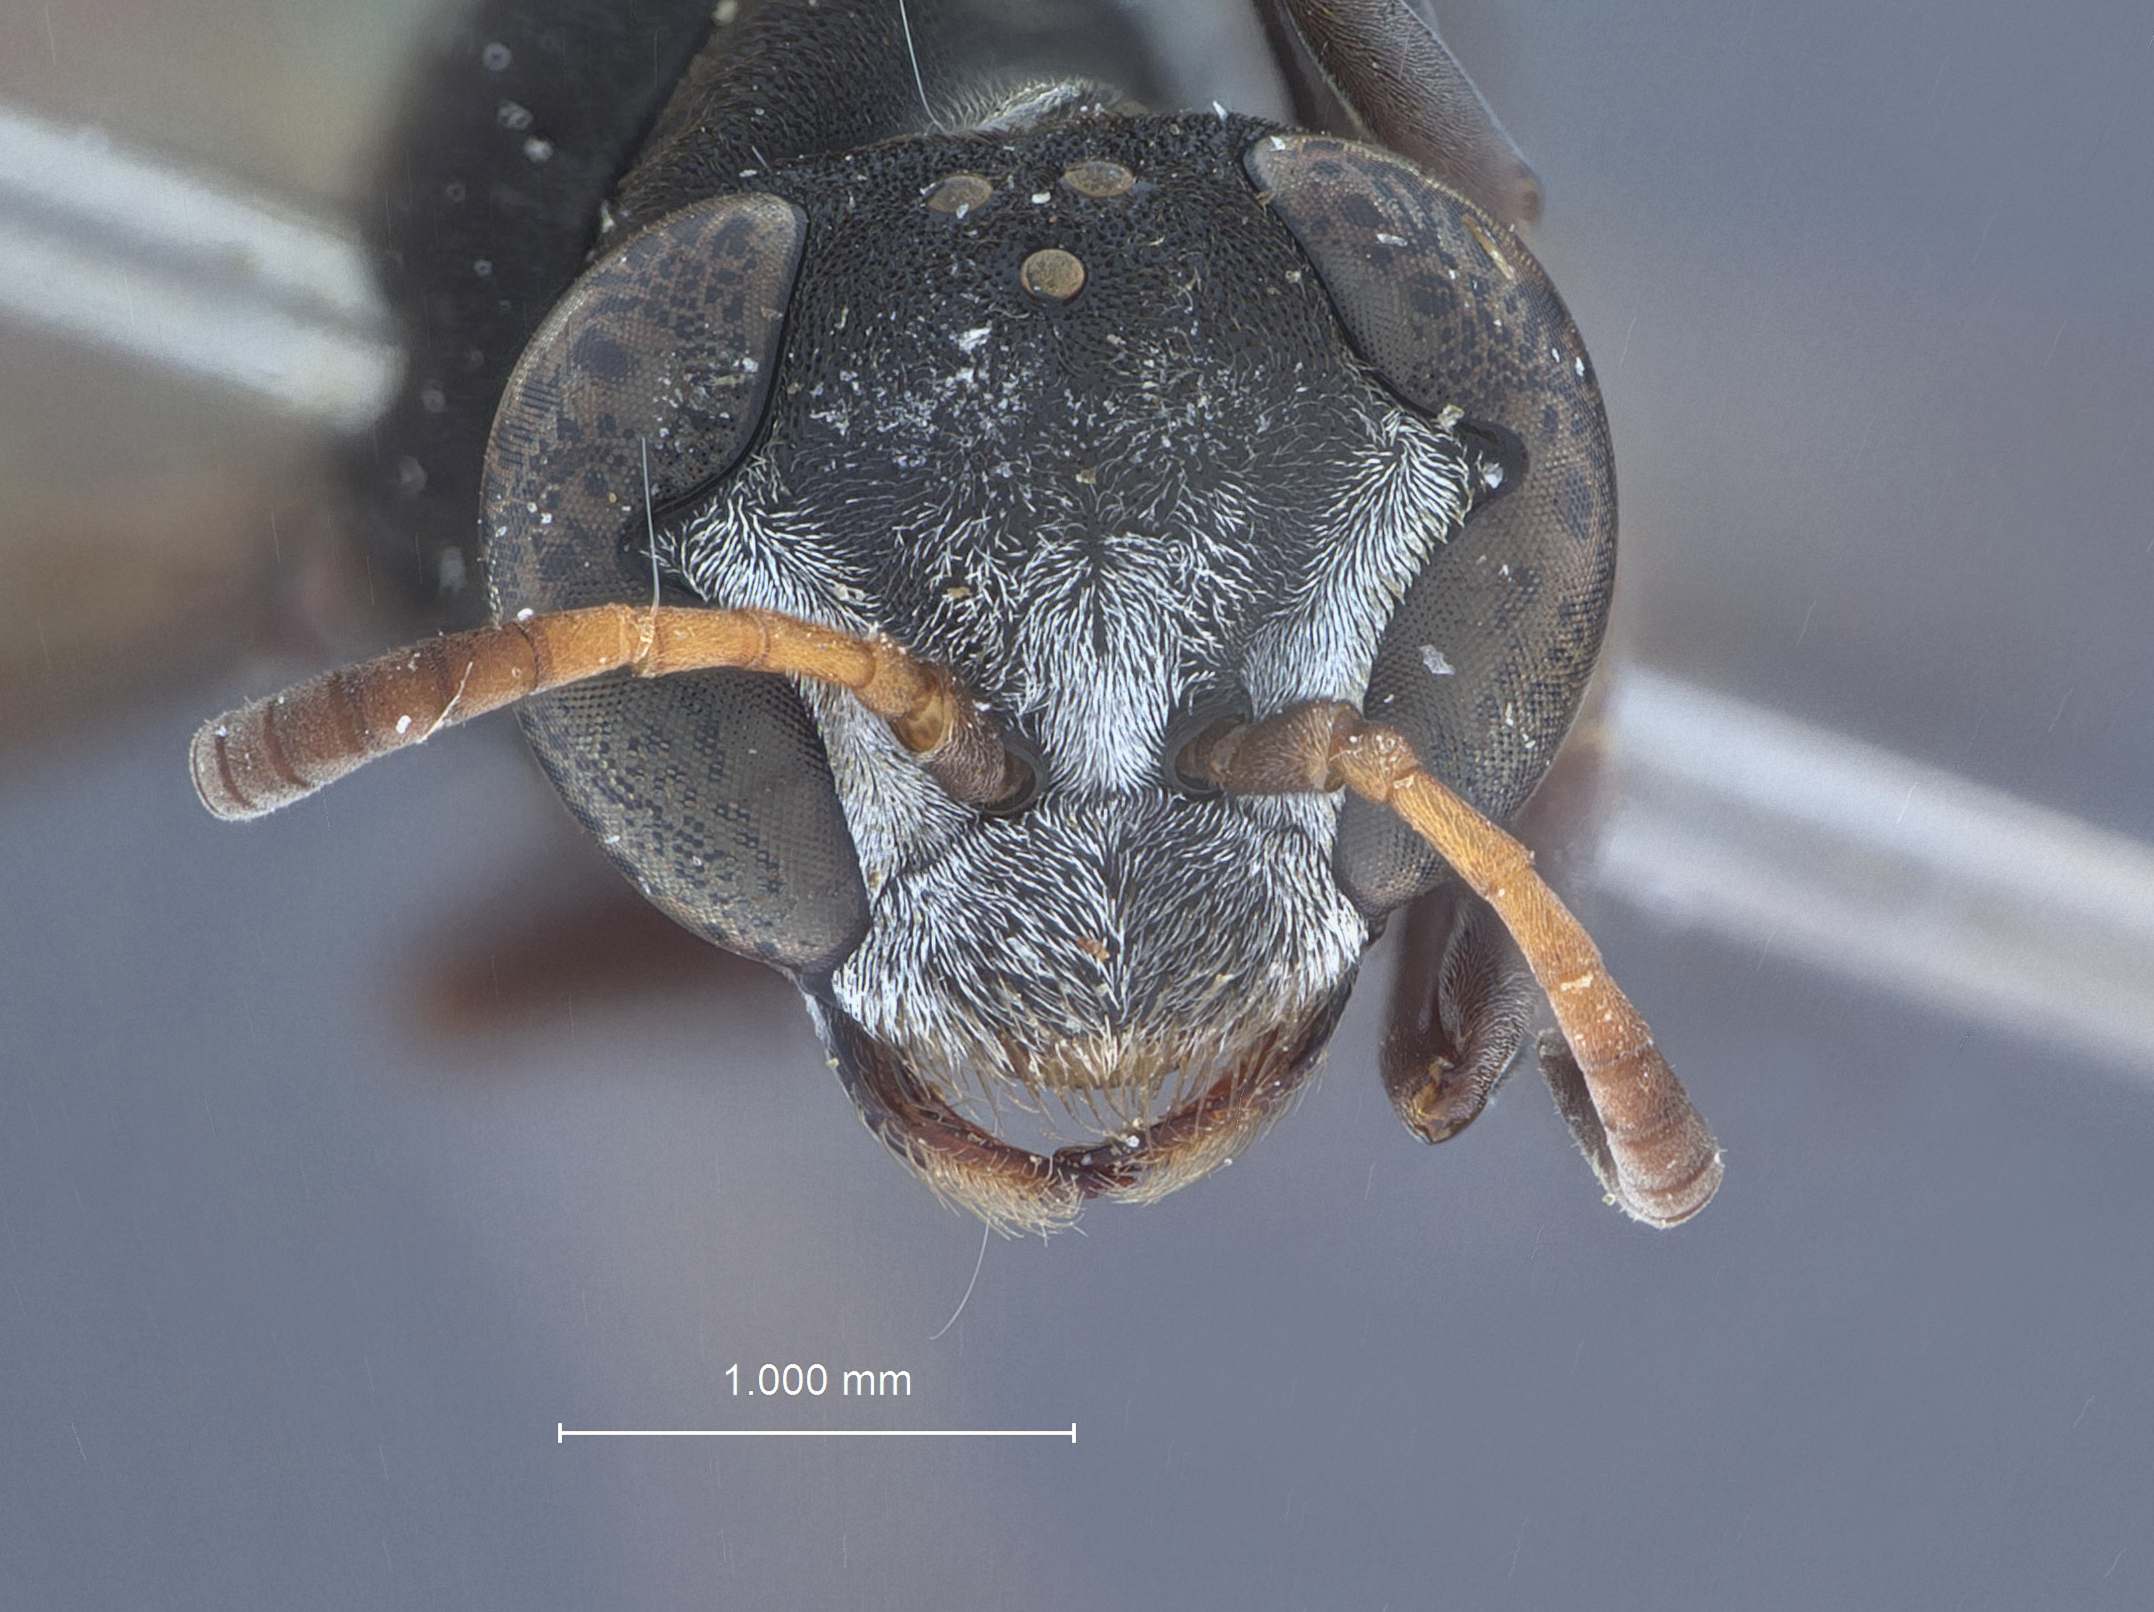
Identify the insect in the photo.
Aulacophilus carinatus
